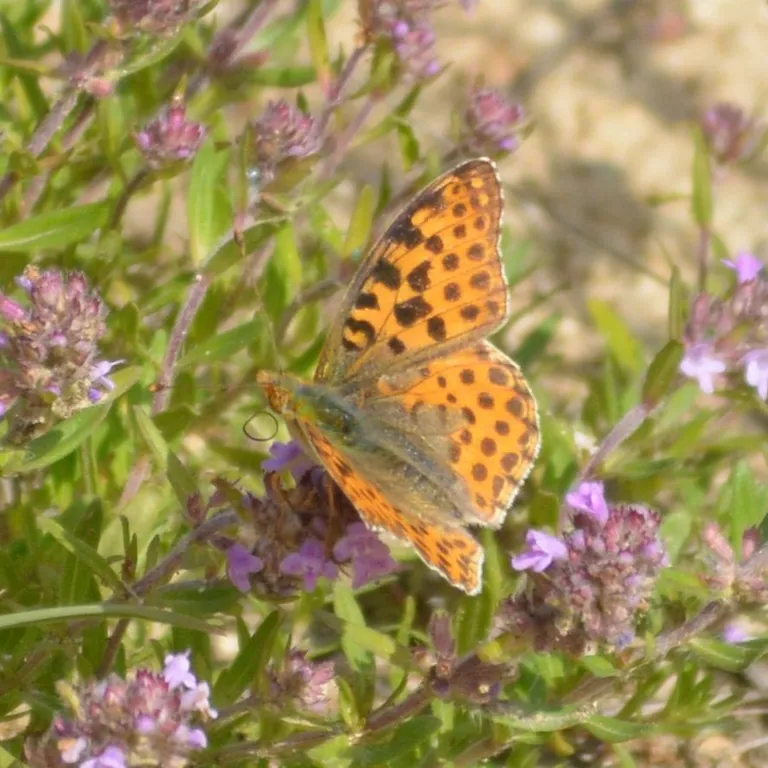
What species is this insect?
Issoria lathonia
